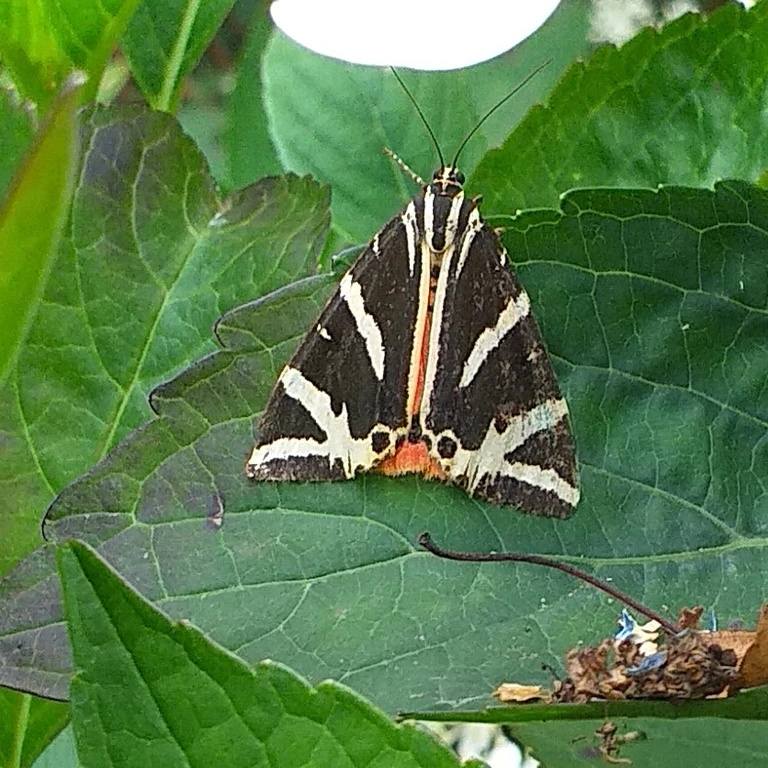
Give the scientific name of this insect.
Euplagia quadripunctaria
